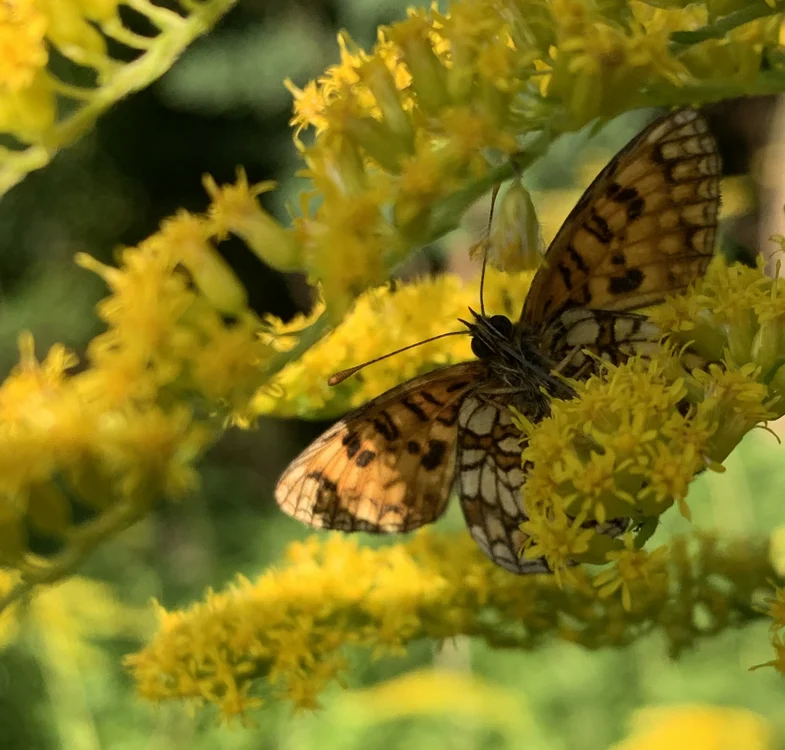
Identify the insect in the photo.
Melitaea athalia
